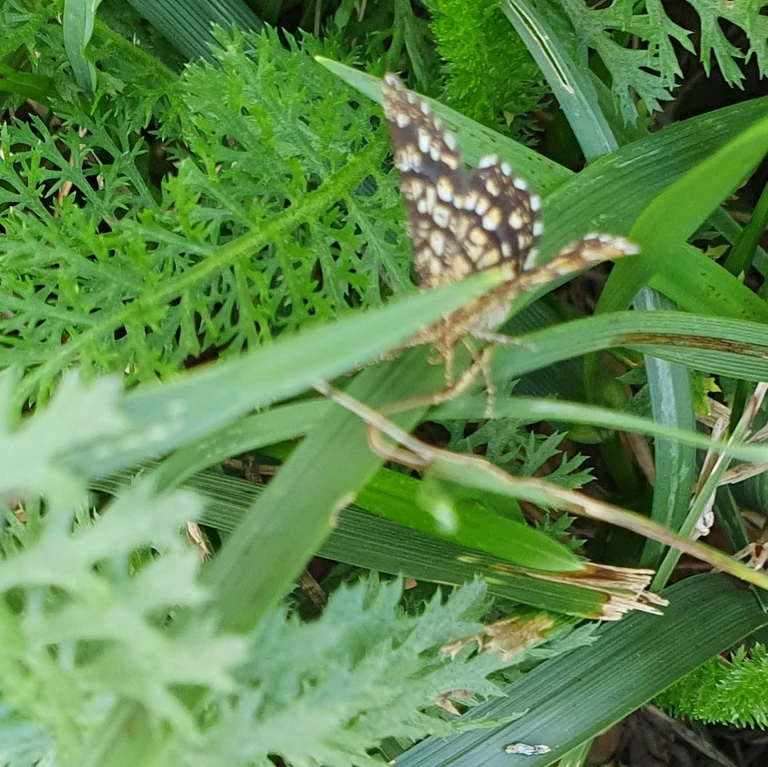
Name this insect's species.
Chiasmia clathrata
